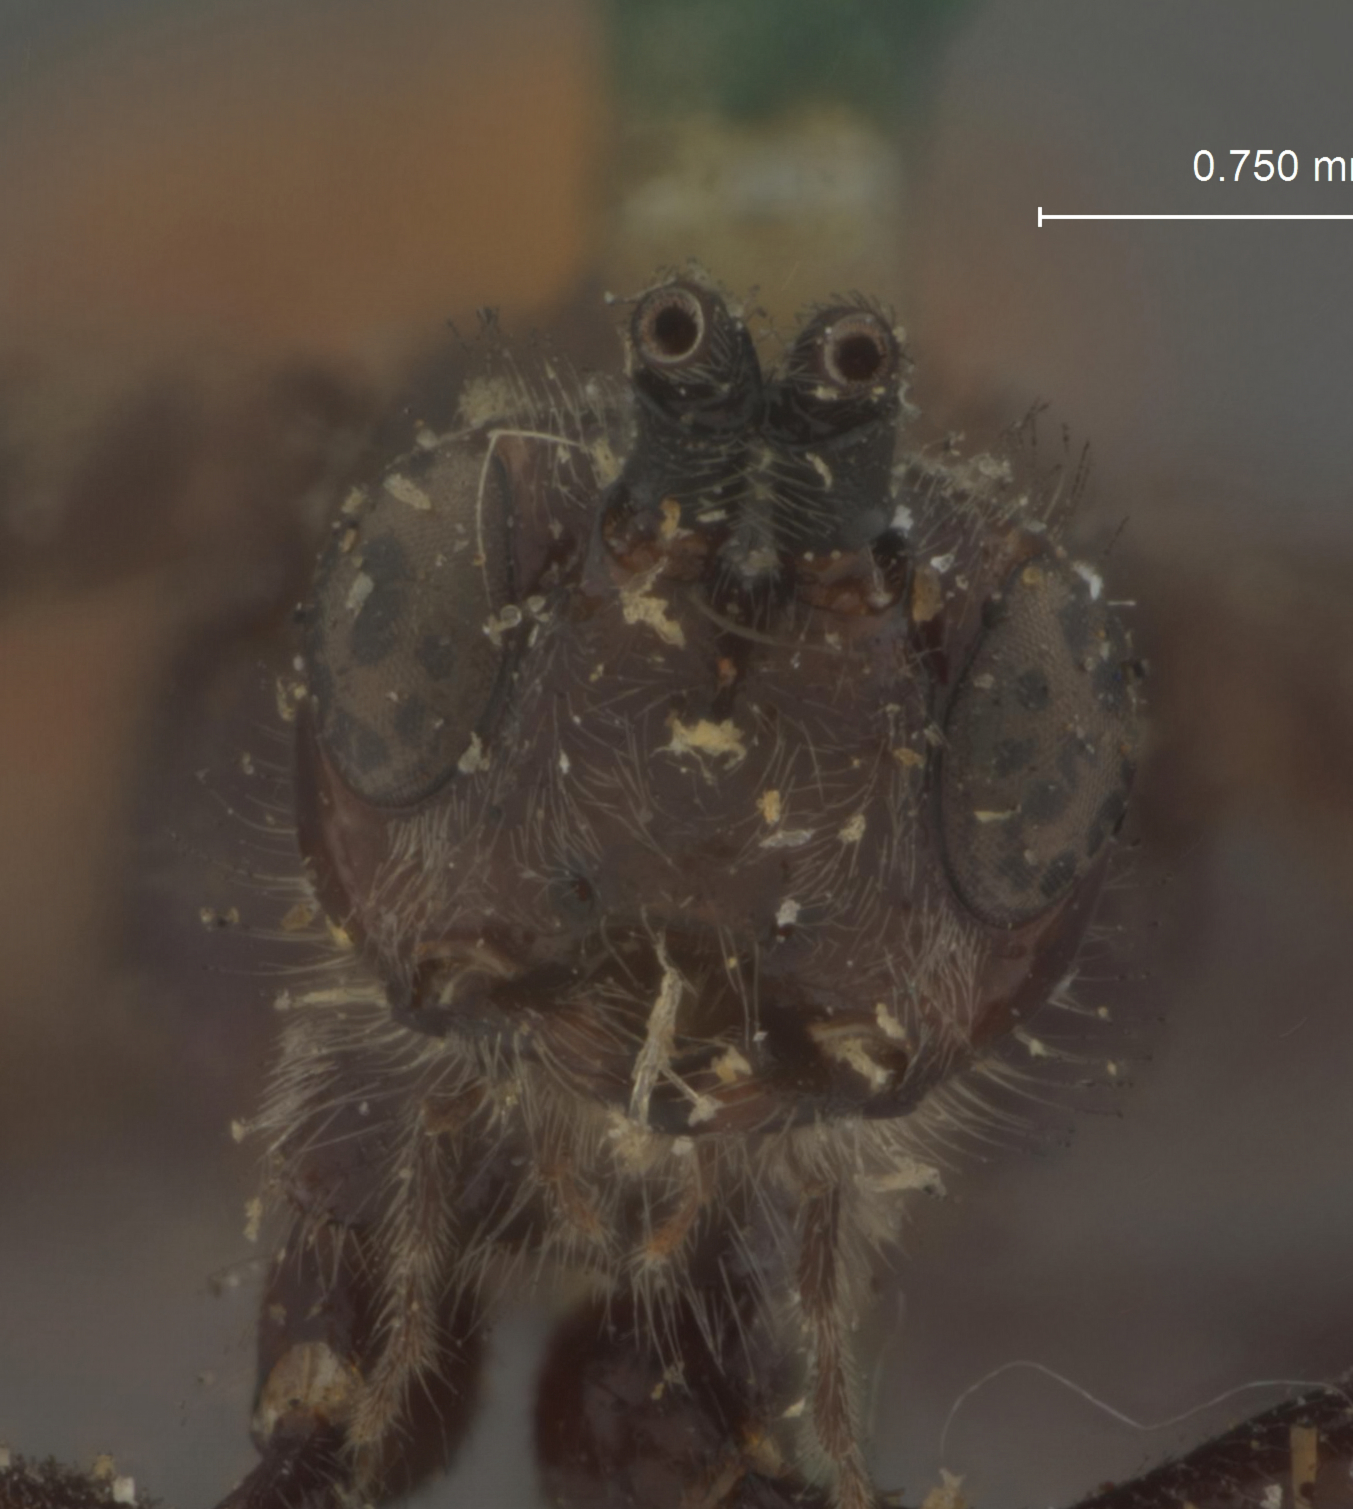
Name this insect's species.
Bracon charus
